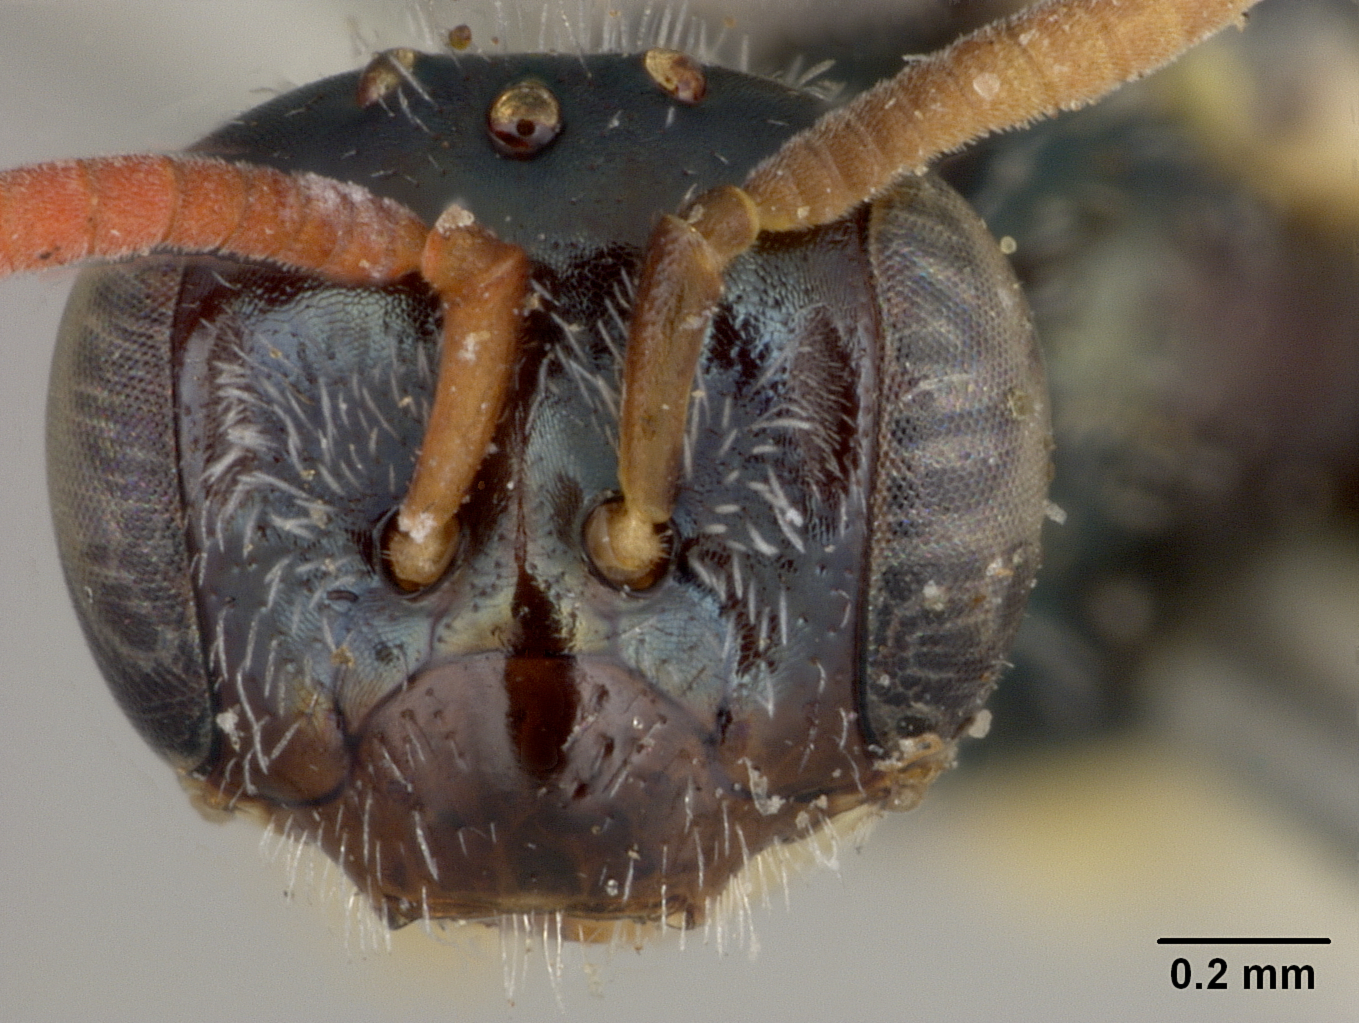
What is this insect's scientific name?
Perdita colei
